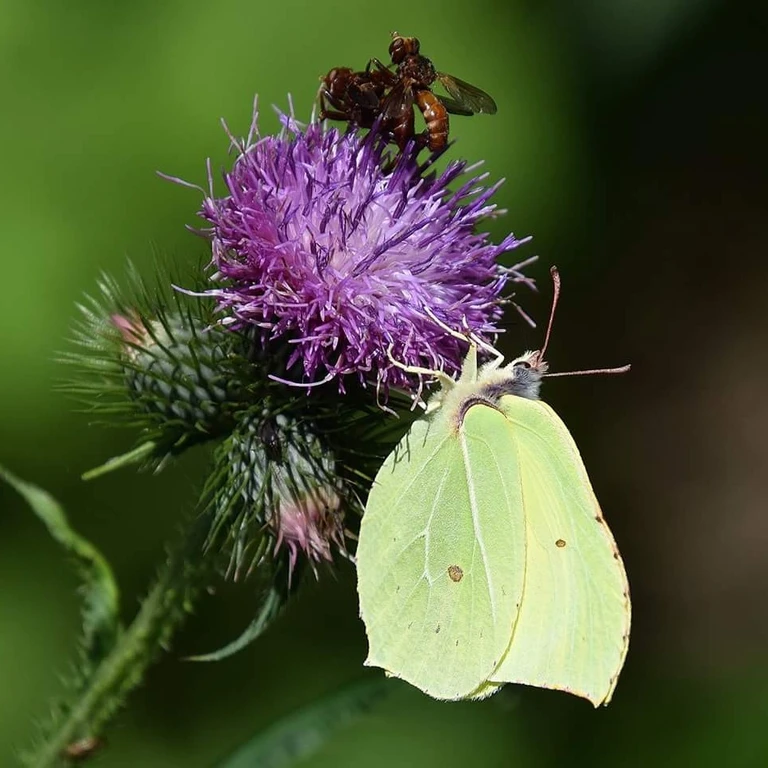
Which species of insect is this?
Gonepteryx rhamni
